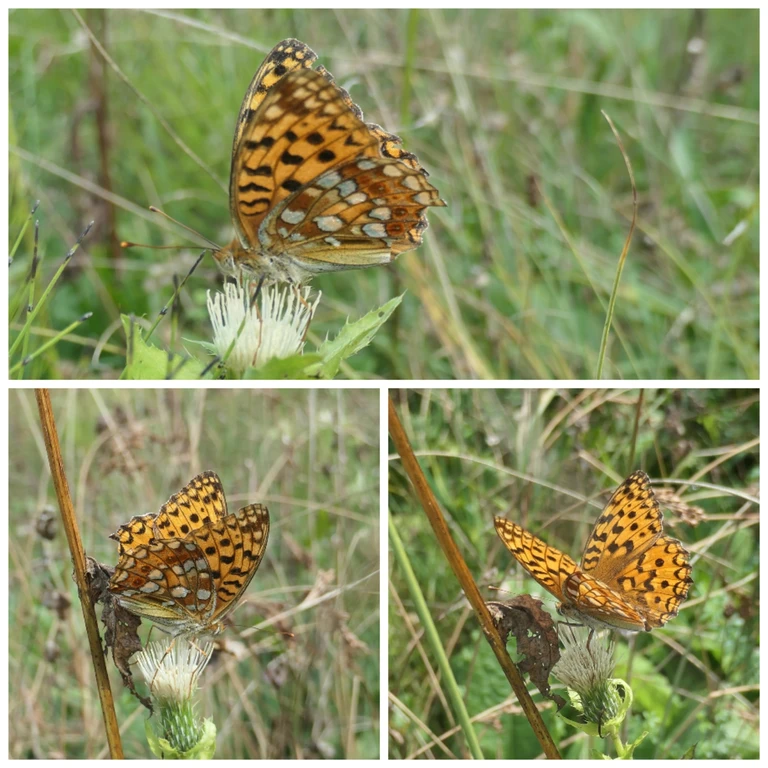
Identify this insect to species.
Fabriciana adippe
